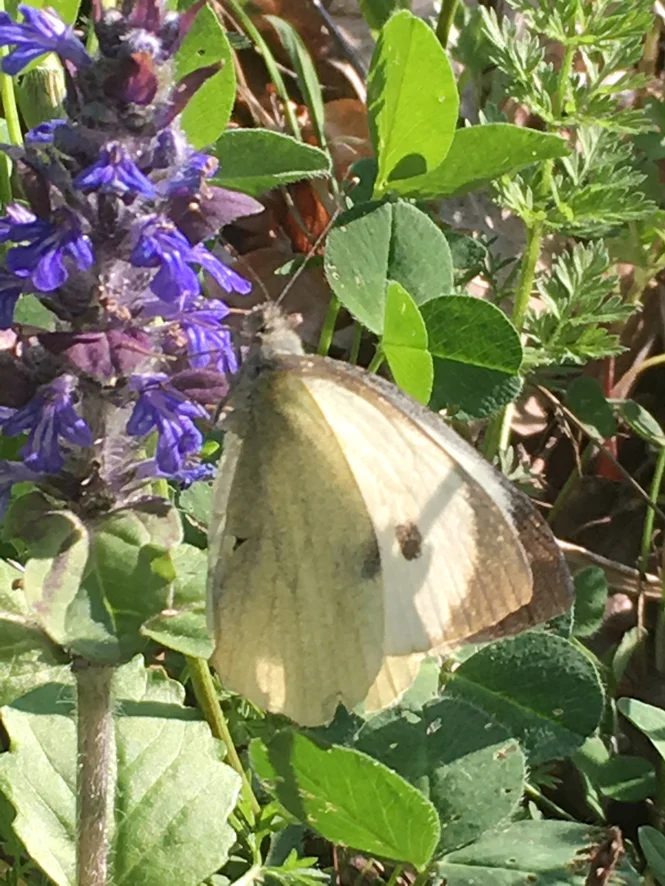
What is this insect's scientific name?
Pieris brassicae
